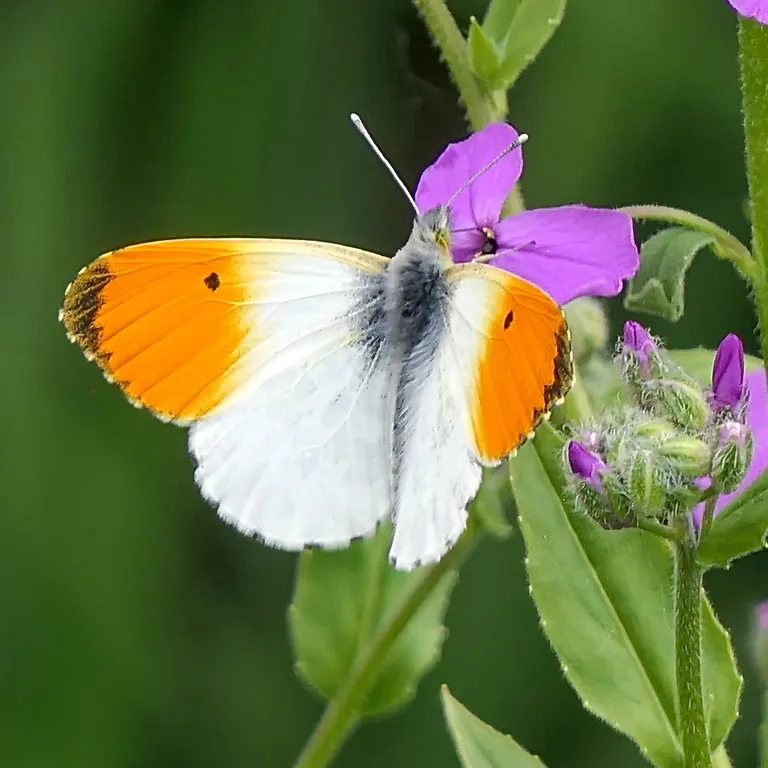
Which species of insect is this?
Anthocharis cardamines
